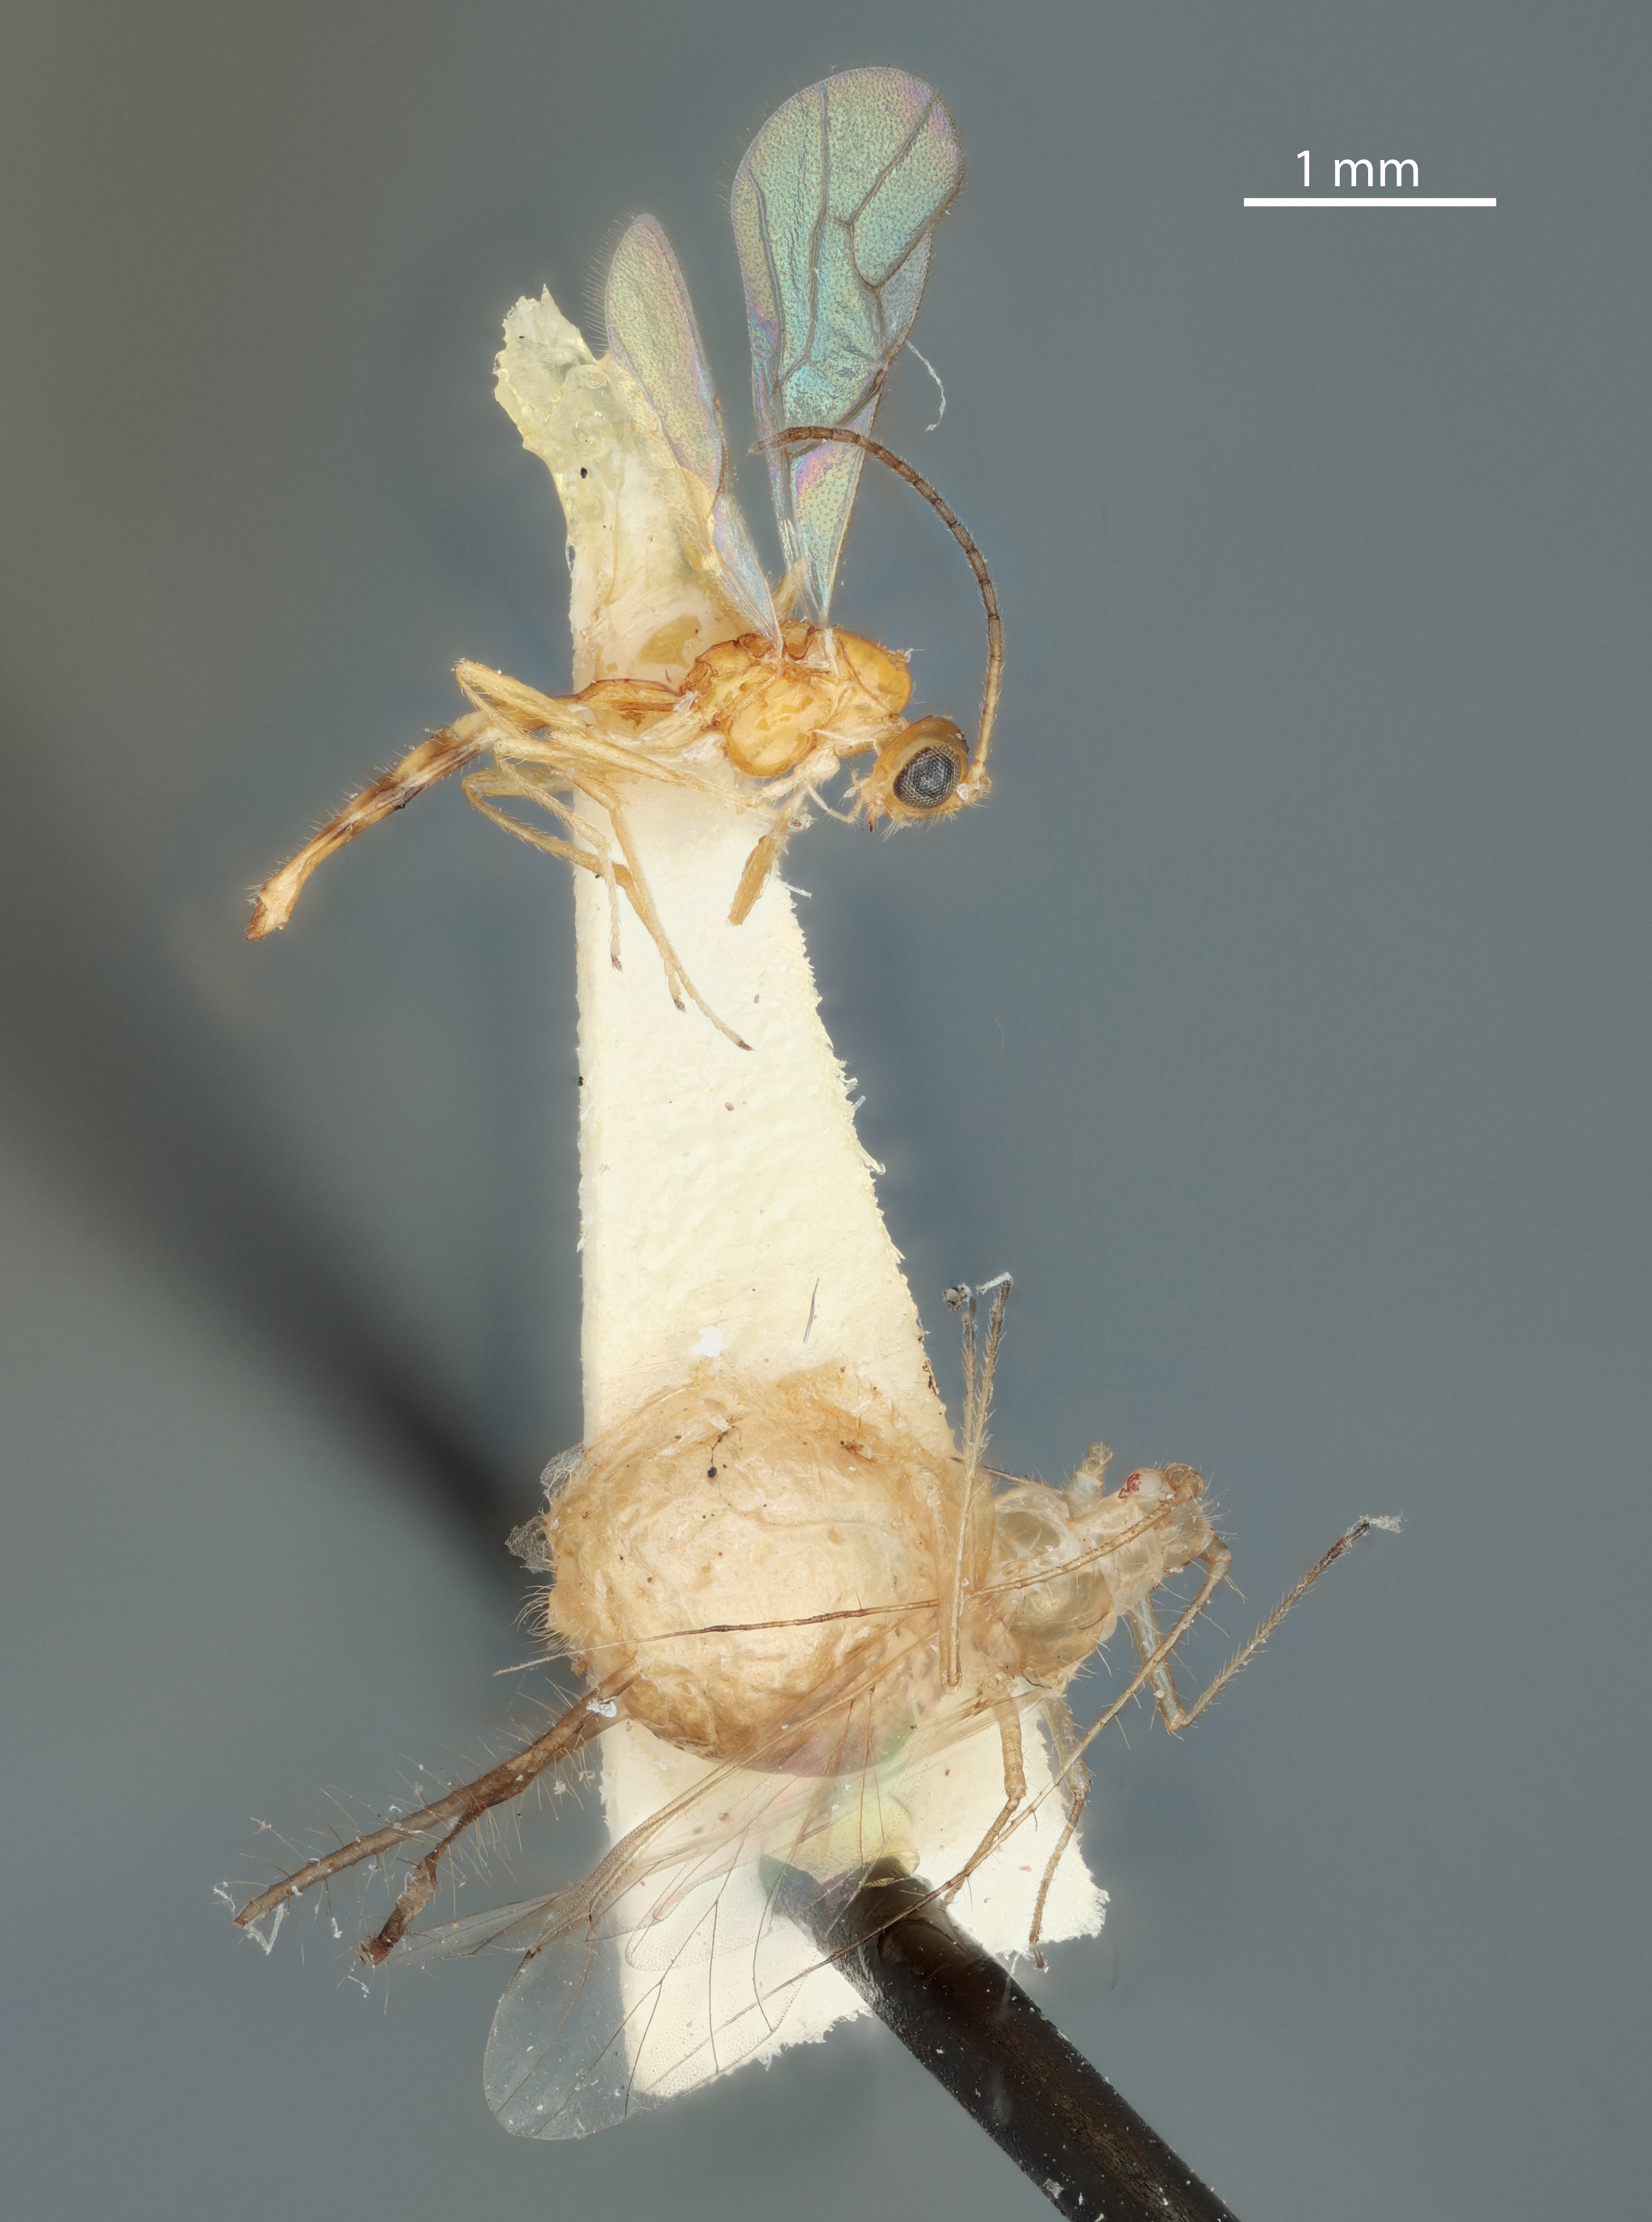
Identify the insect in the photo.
Archapidus greenideae
